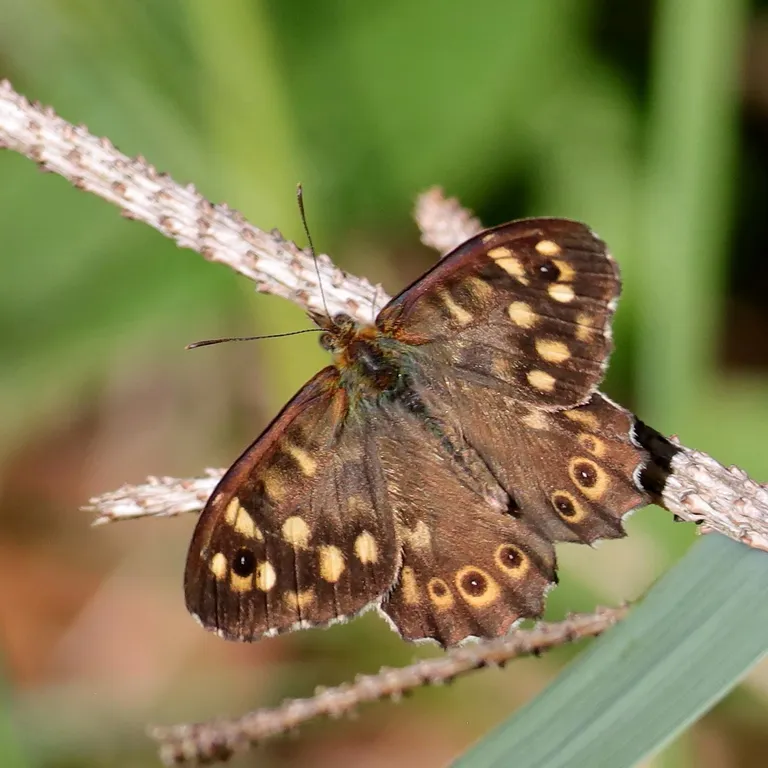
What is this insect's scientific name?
Pararge aegeria
